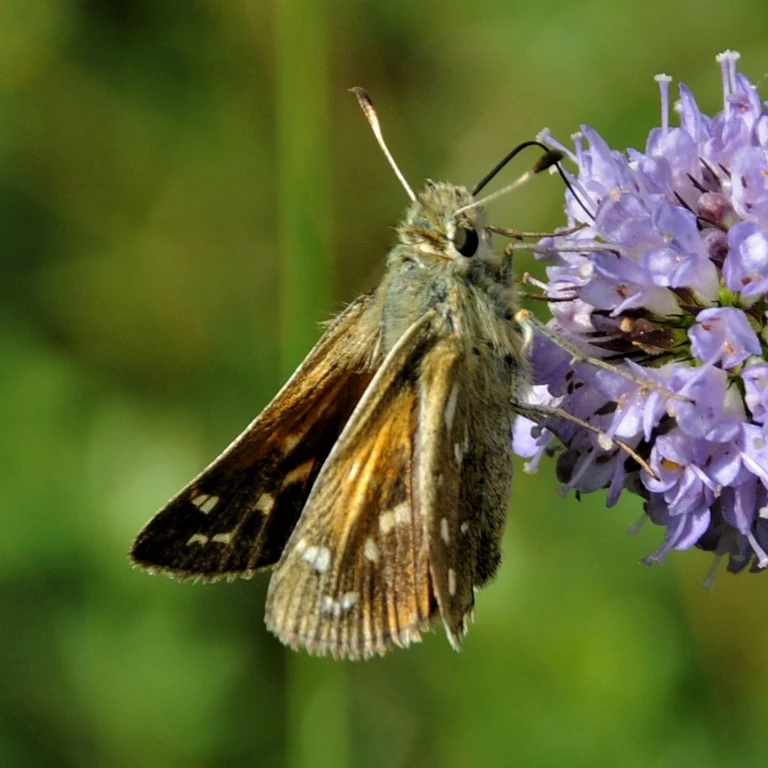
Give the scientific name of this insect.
Hesperia comma
